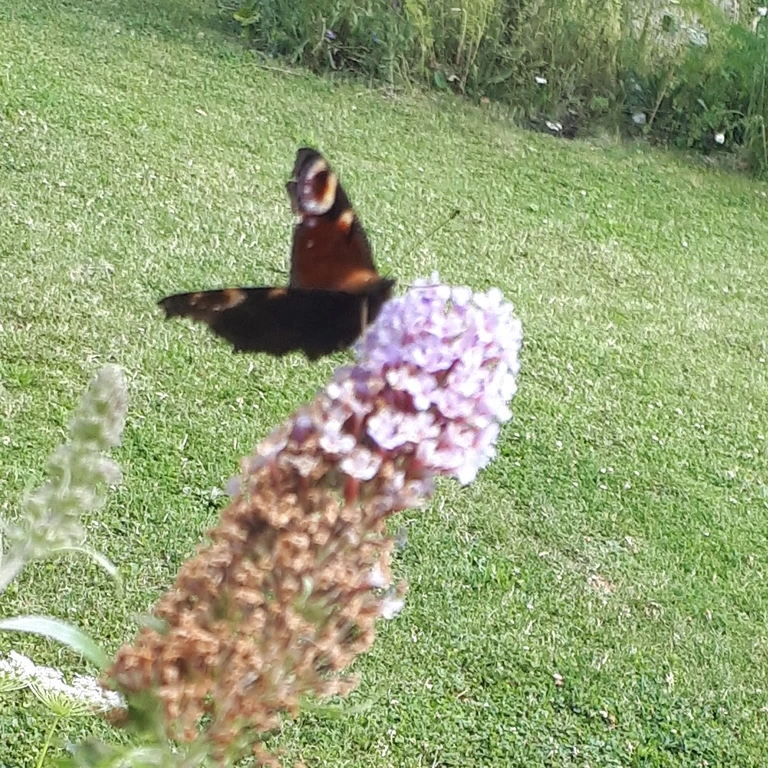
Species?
Aglais io
